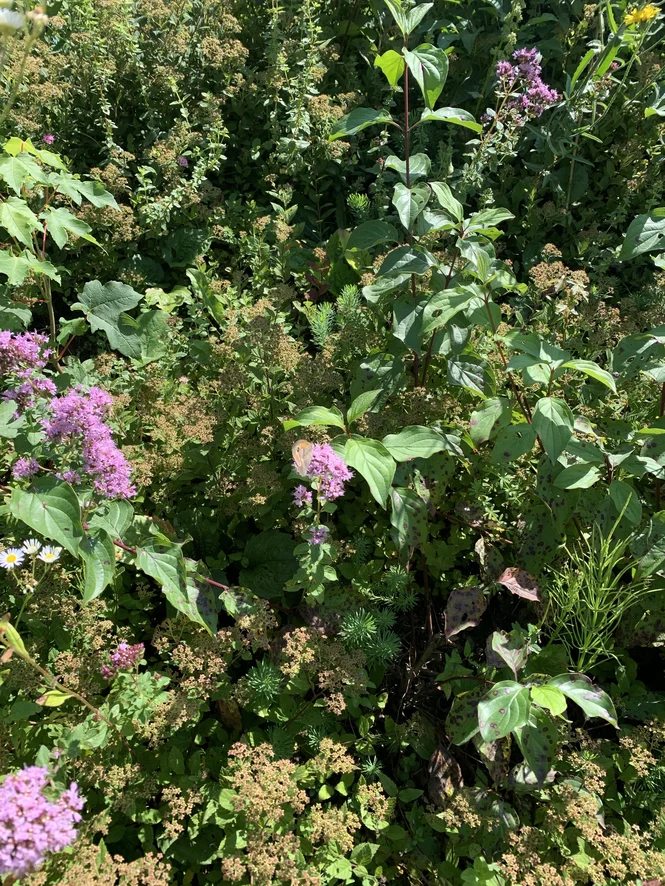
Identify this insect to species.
Maniola jurtina
